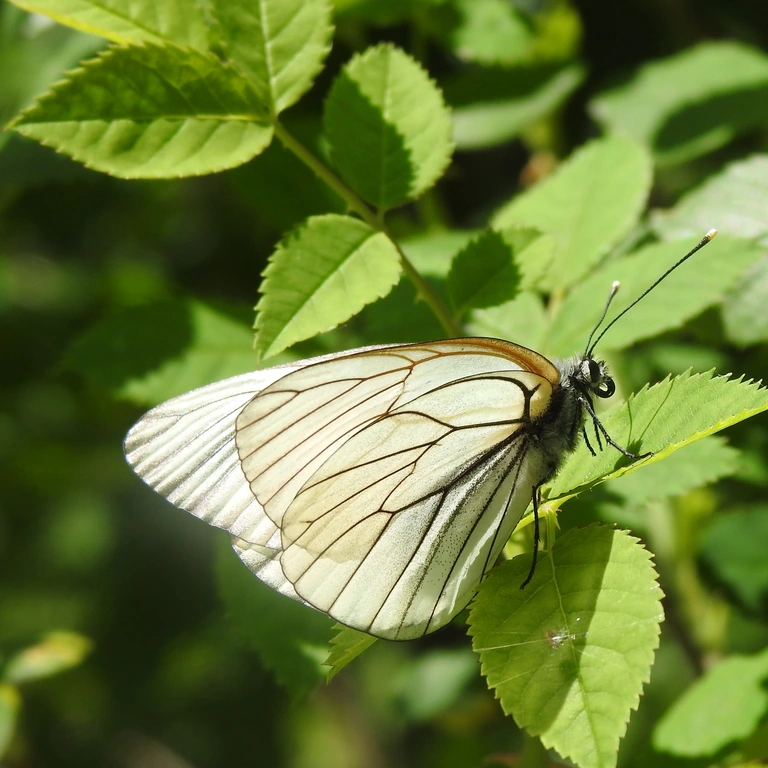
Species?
Aporia crataegi
